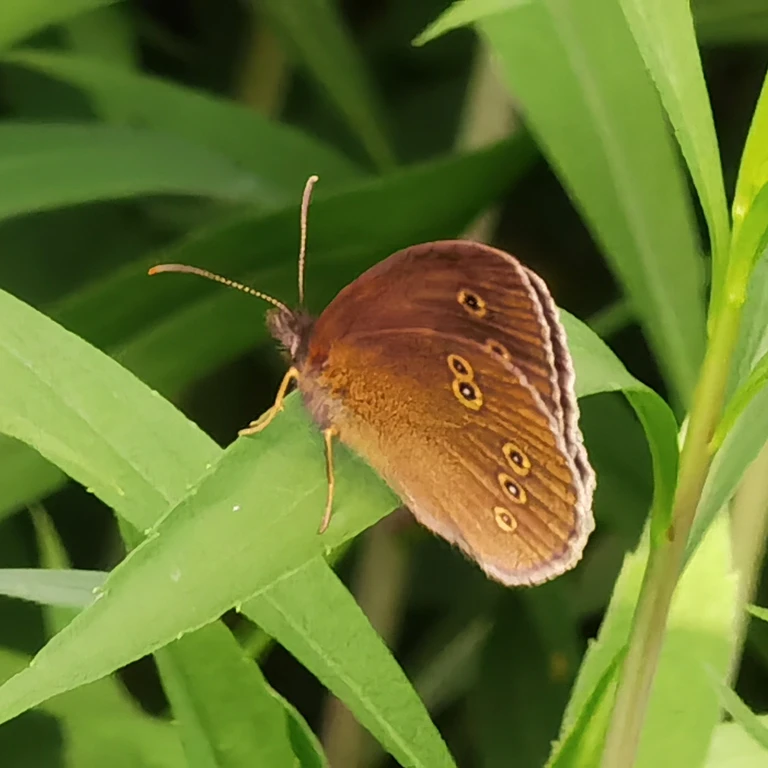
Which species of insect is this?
Aphantopus hyperantus
